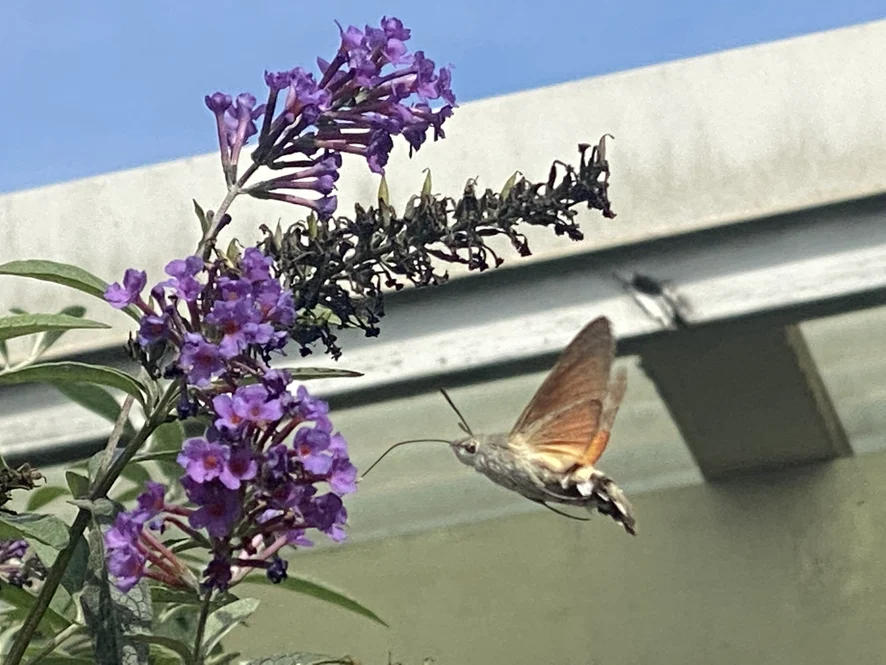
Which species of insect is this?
Macroglossum stellatarum
